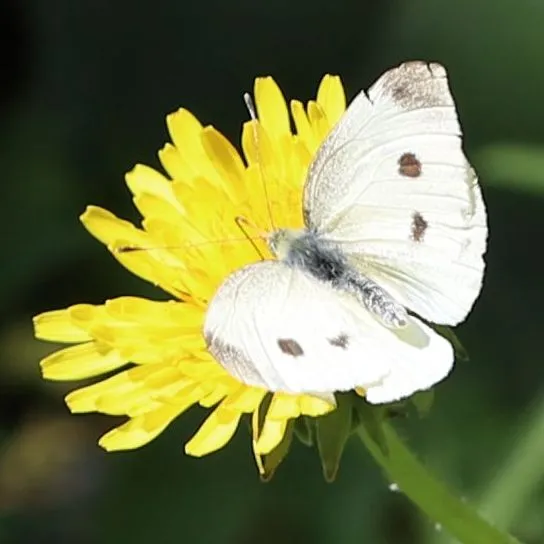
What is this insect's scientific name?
Pieris rapae
